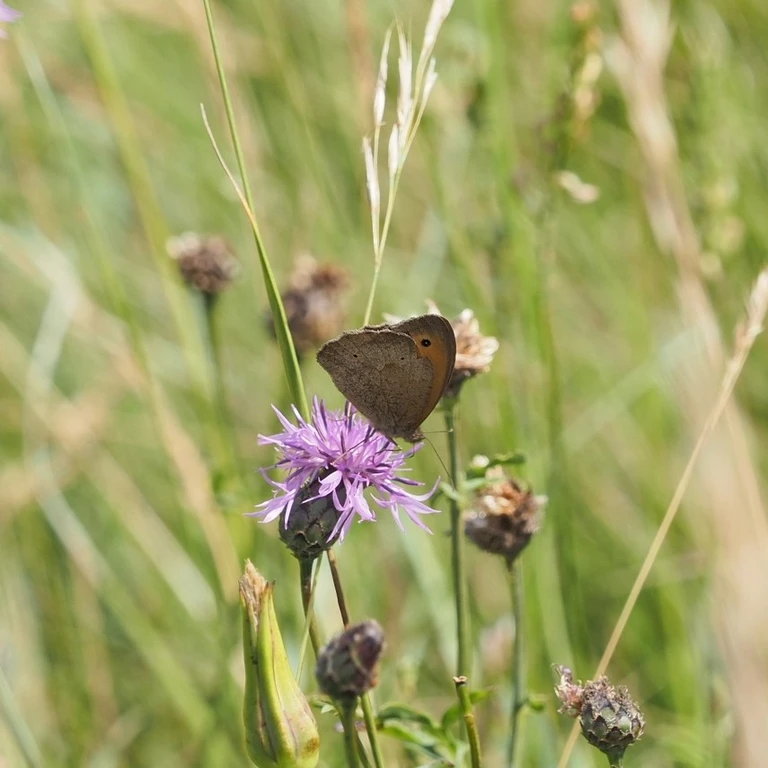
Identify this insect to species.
Maniola jurtina
